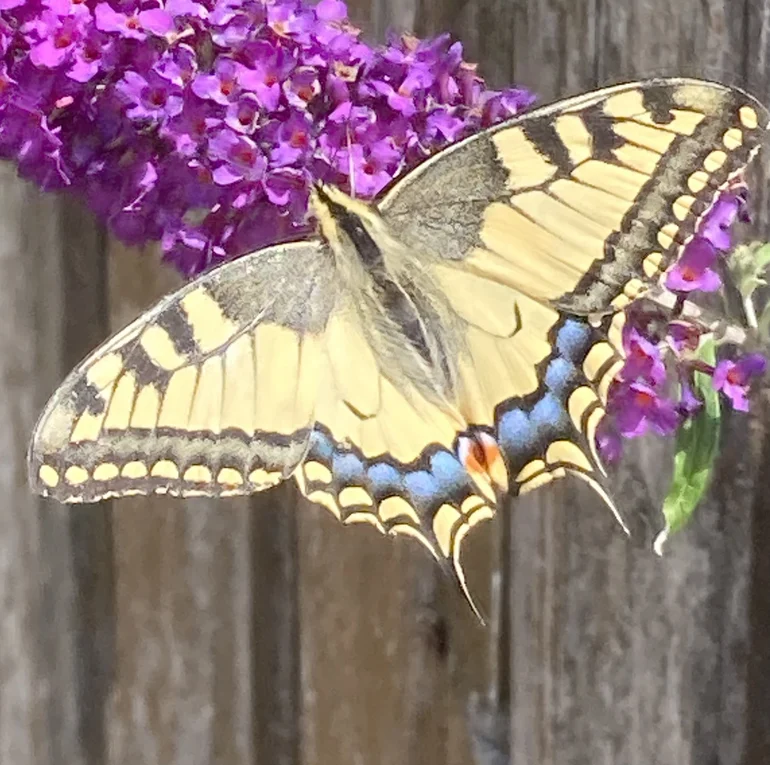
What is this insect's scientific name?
Papilio machaon
